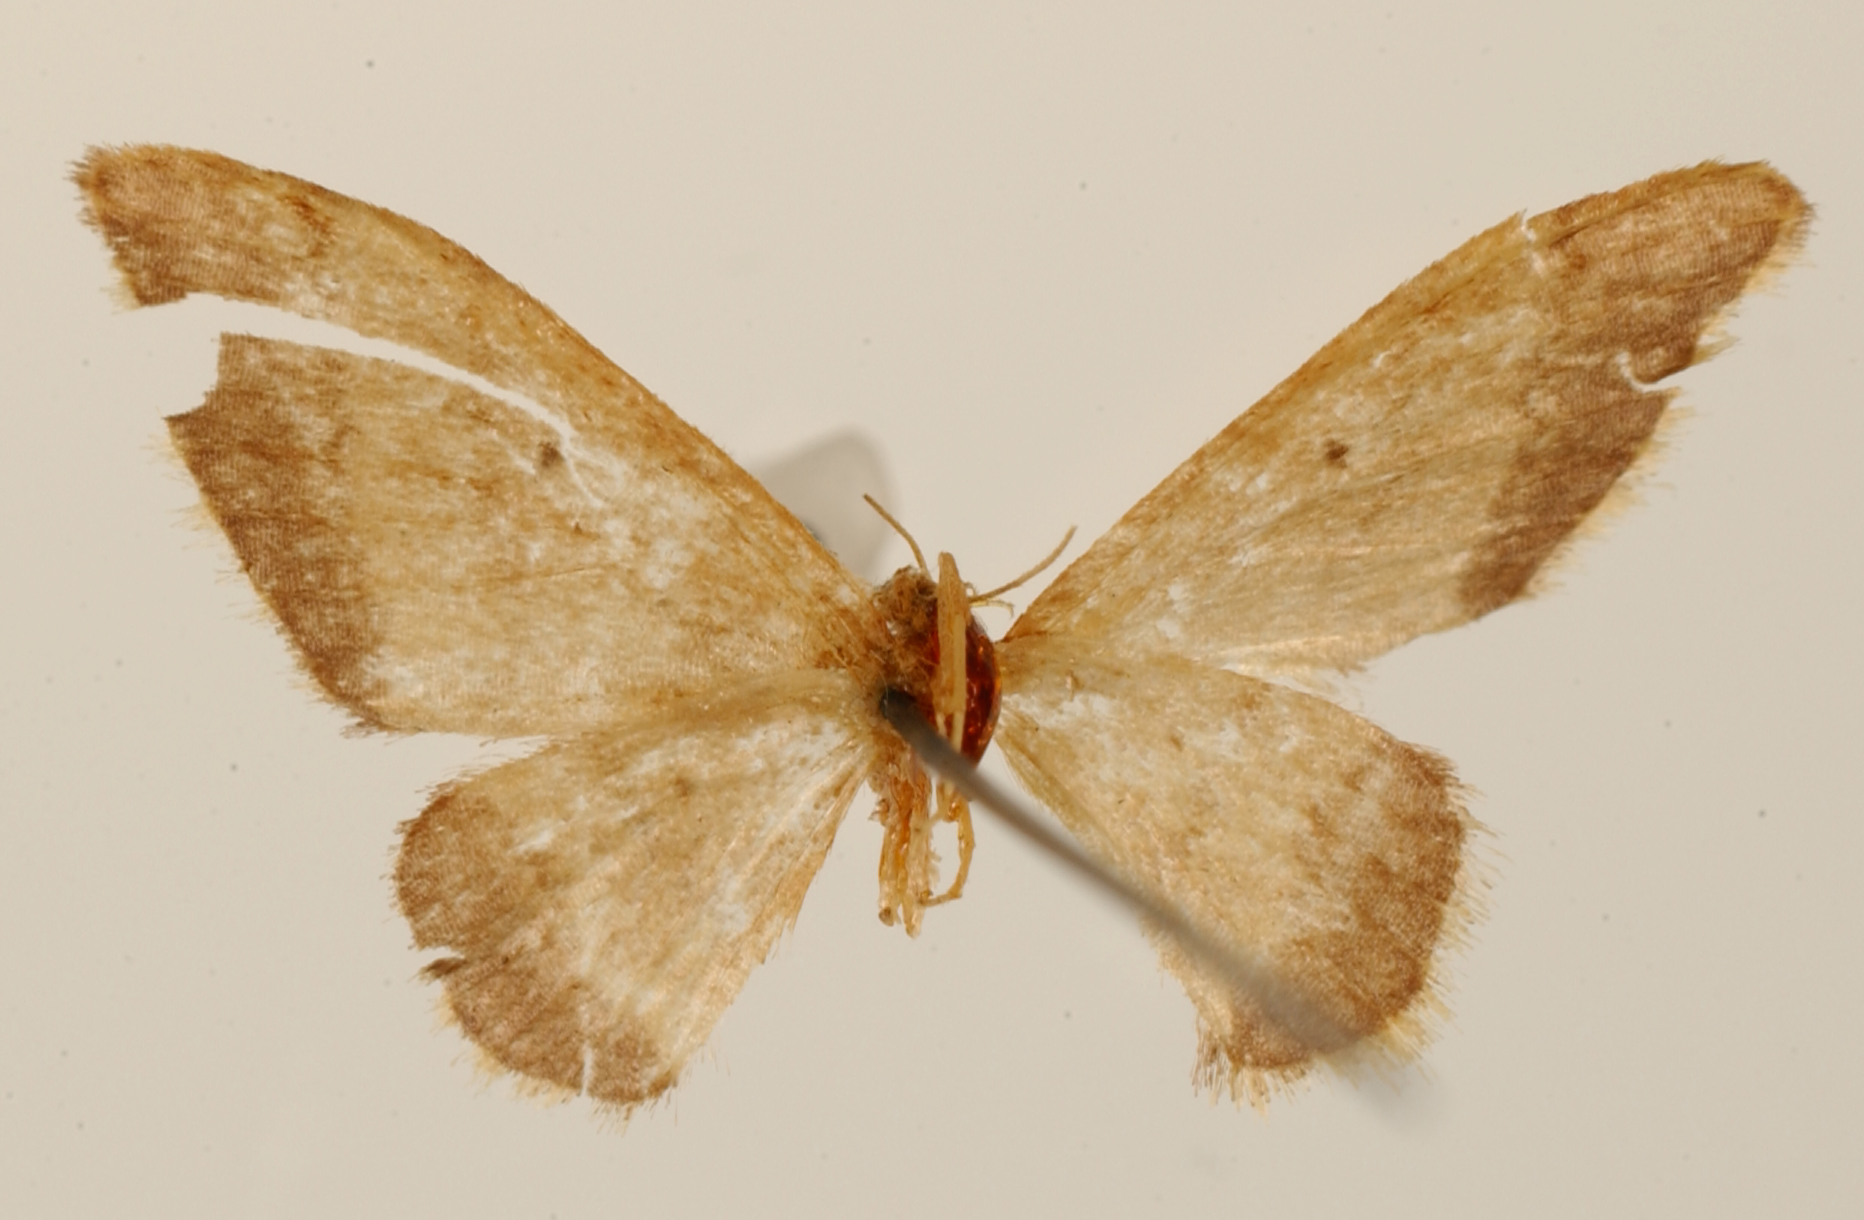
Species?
Janarda purpureomarginata
